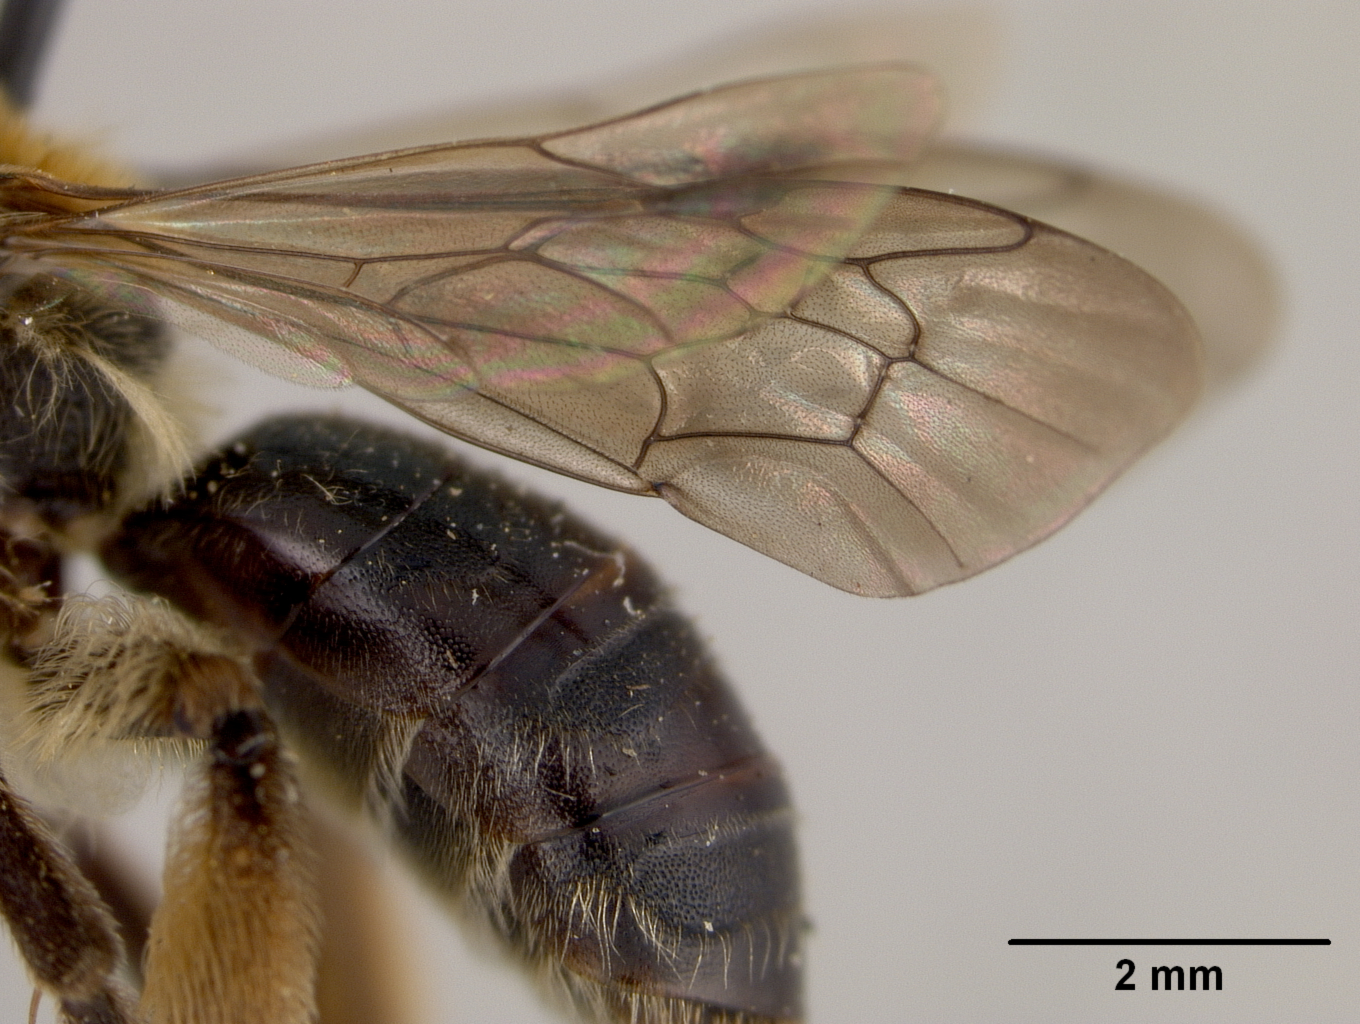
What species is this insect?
Andrena californica
